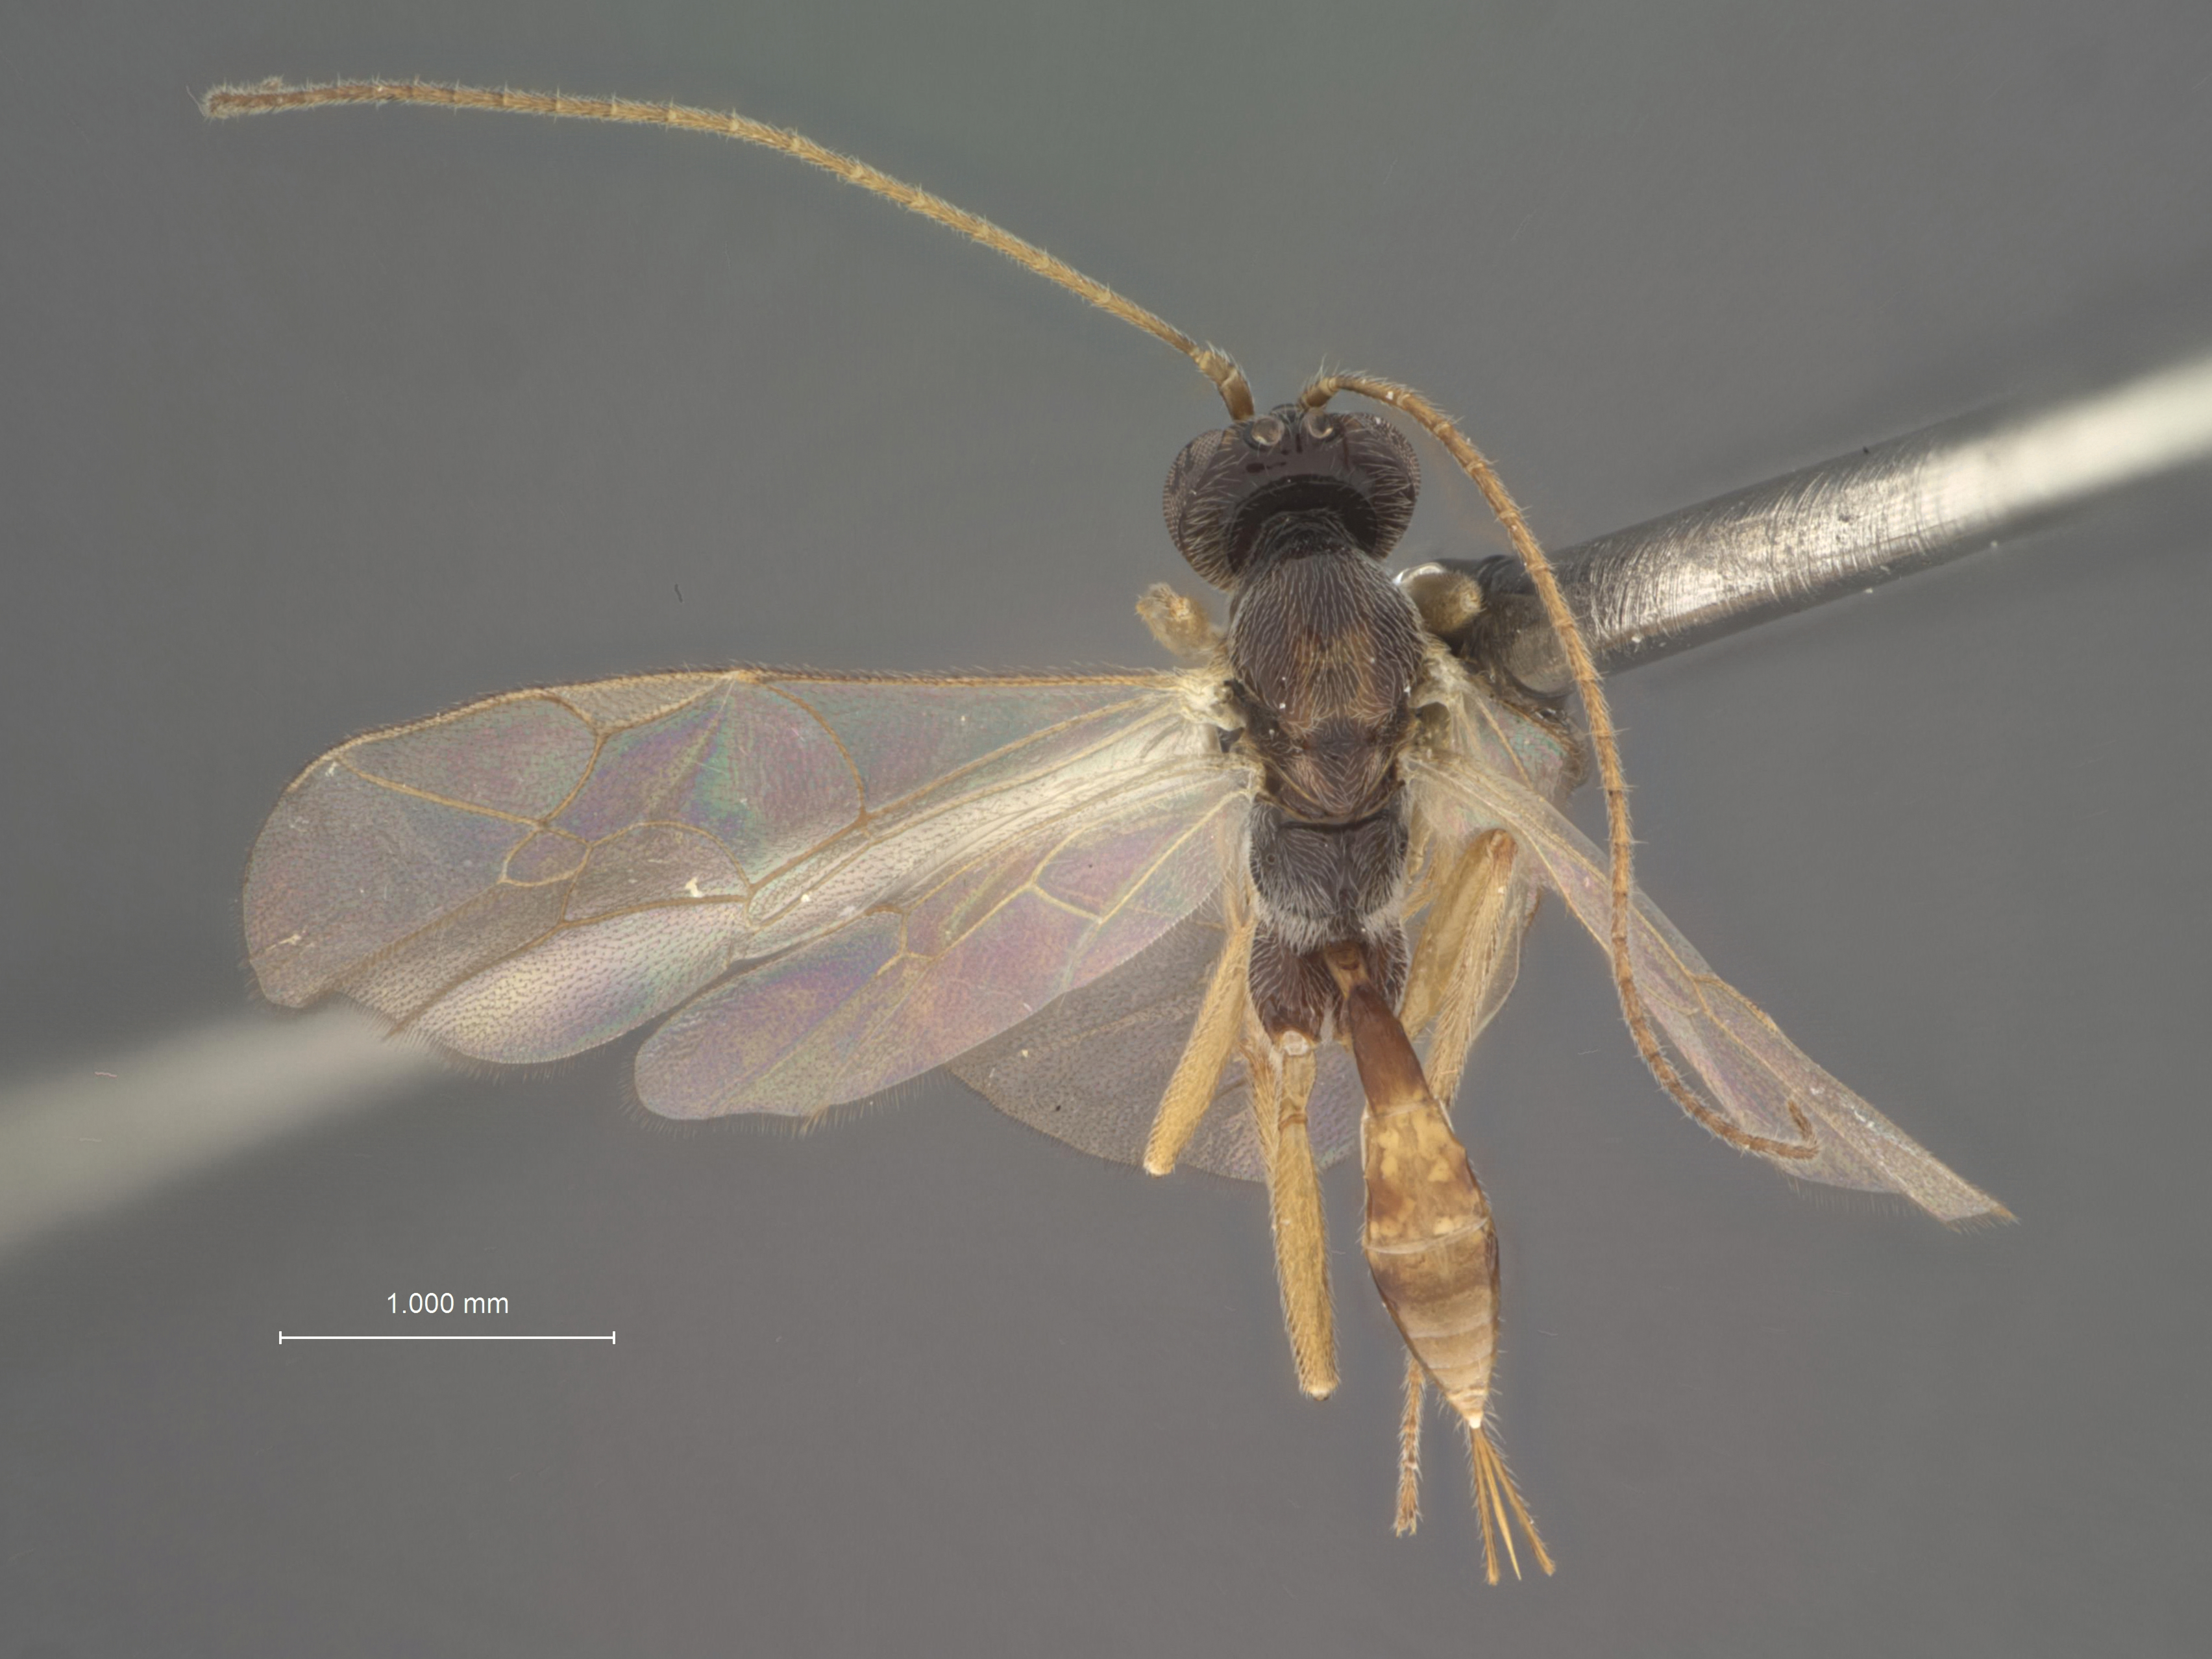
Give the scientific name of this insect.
Mesochorus furvus
